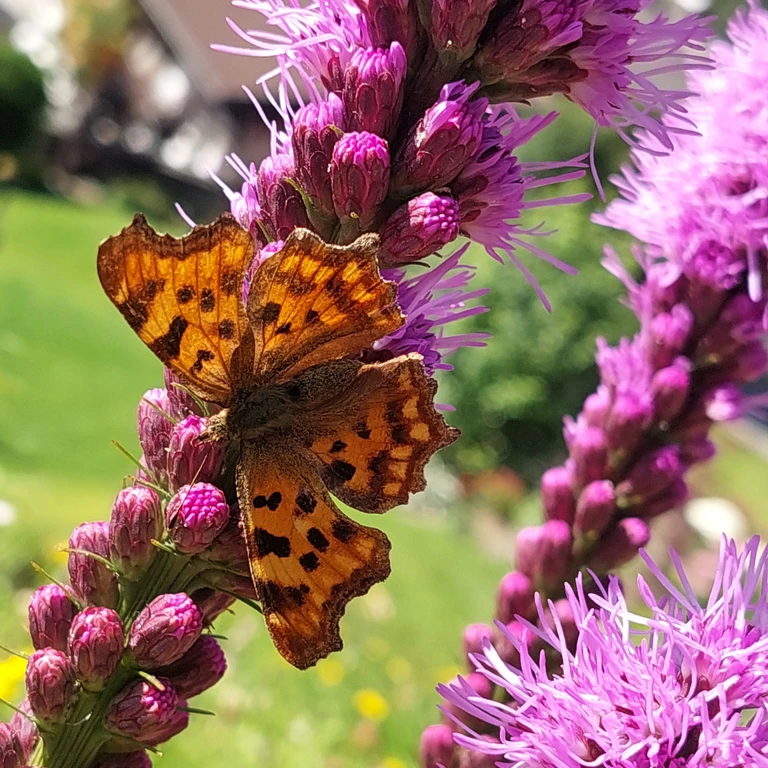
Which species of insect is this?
Polygonia c-album
